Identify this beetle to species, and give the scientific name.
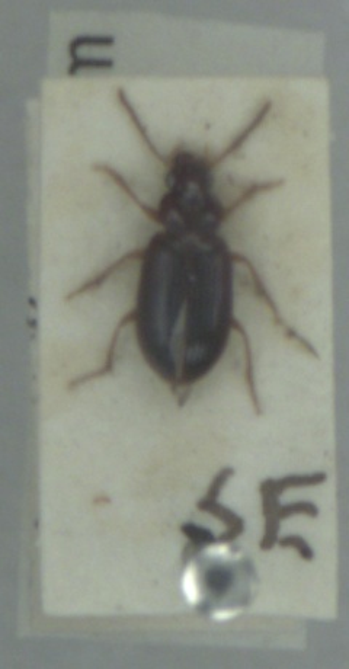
Bradycellus harpalinus
